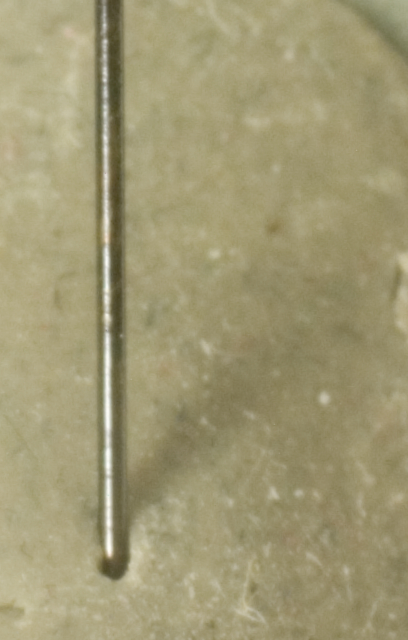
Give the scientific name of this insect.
Strumigenys tridens
